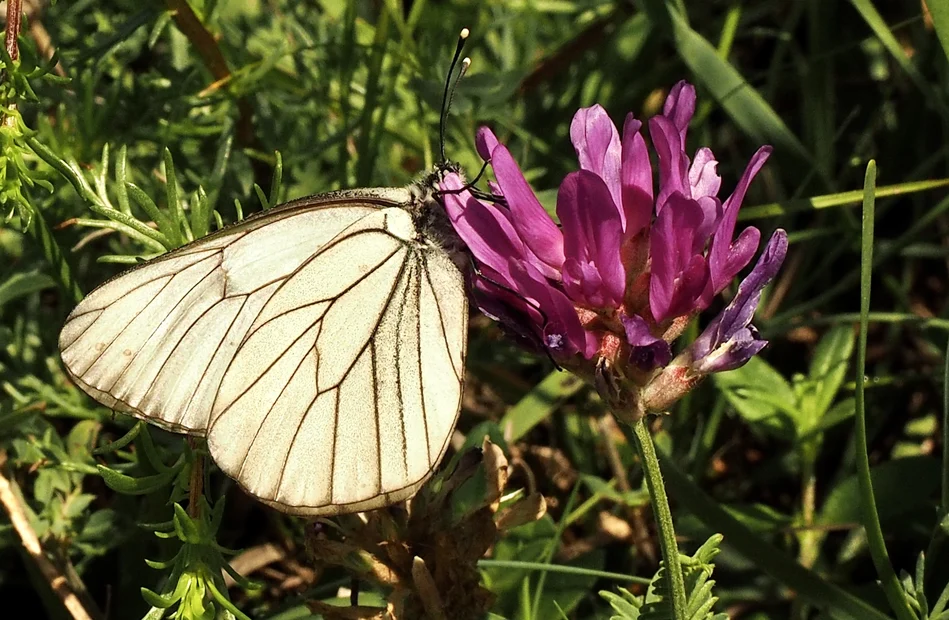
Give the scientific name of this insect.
Aporia crataegi
